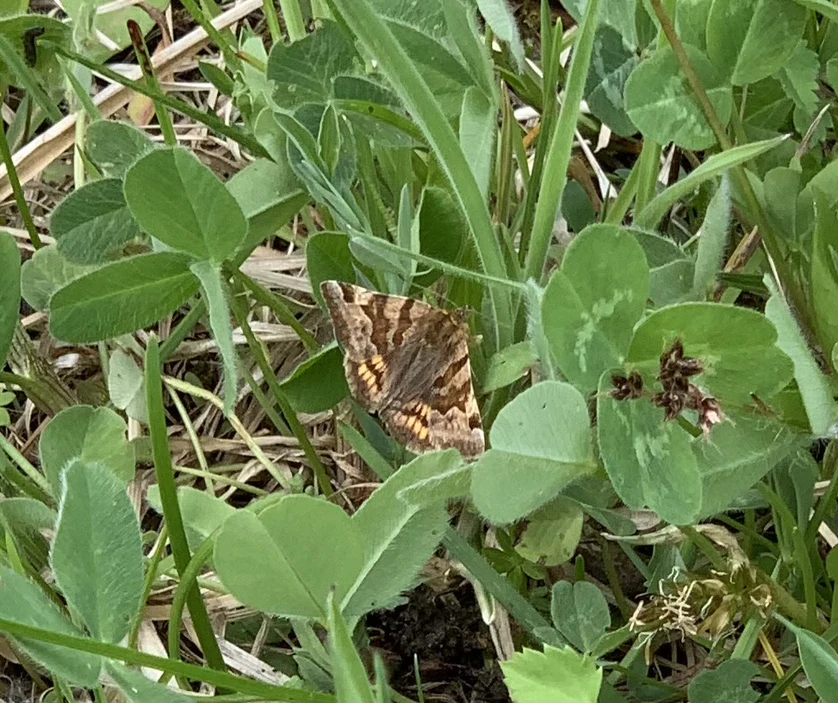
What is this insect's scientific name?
Euclidia glyphica
